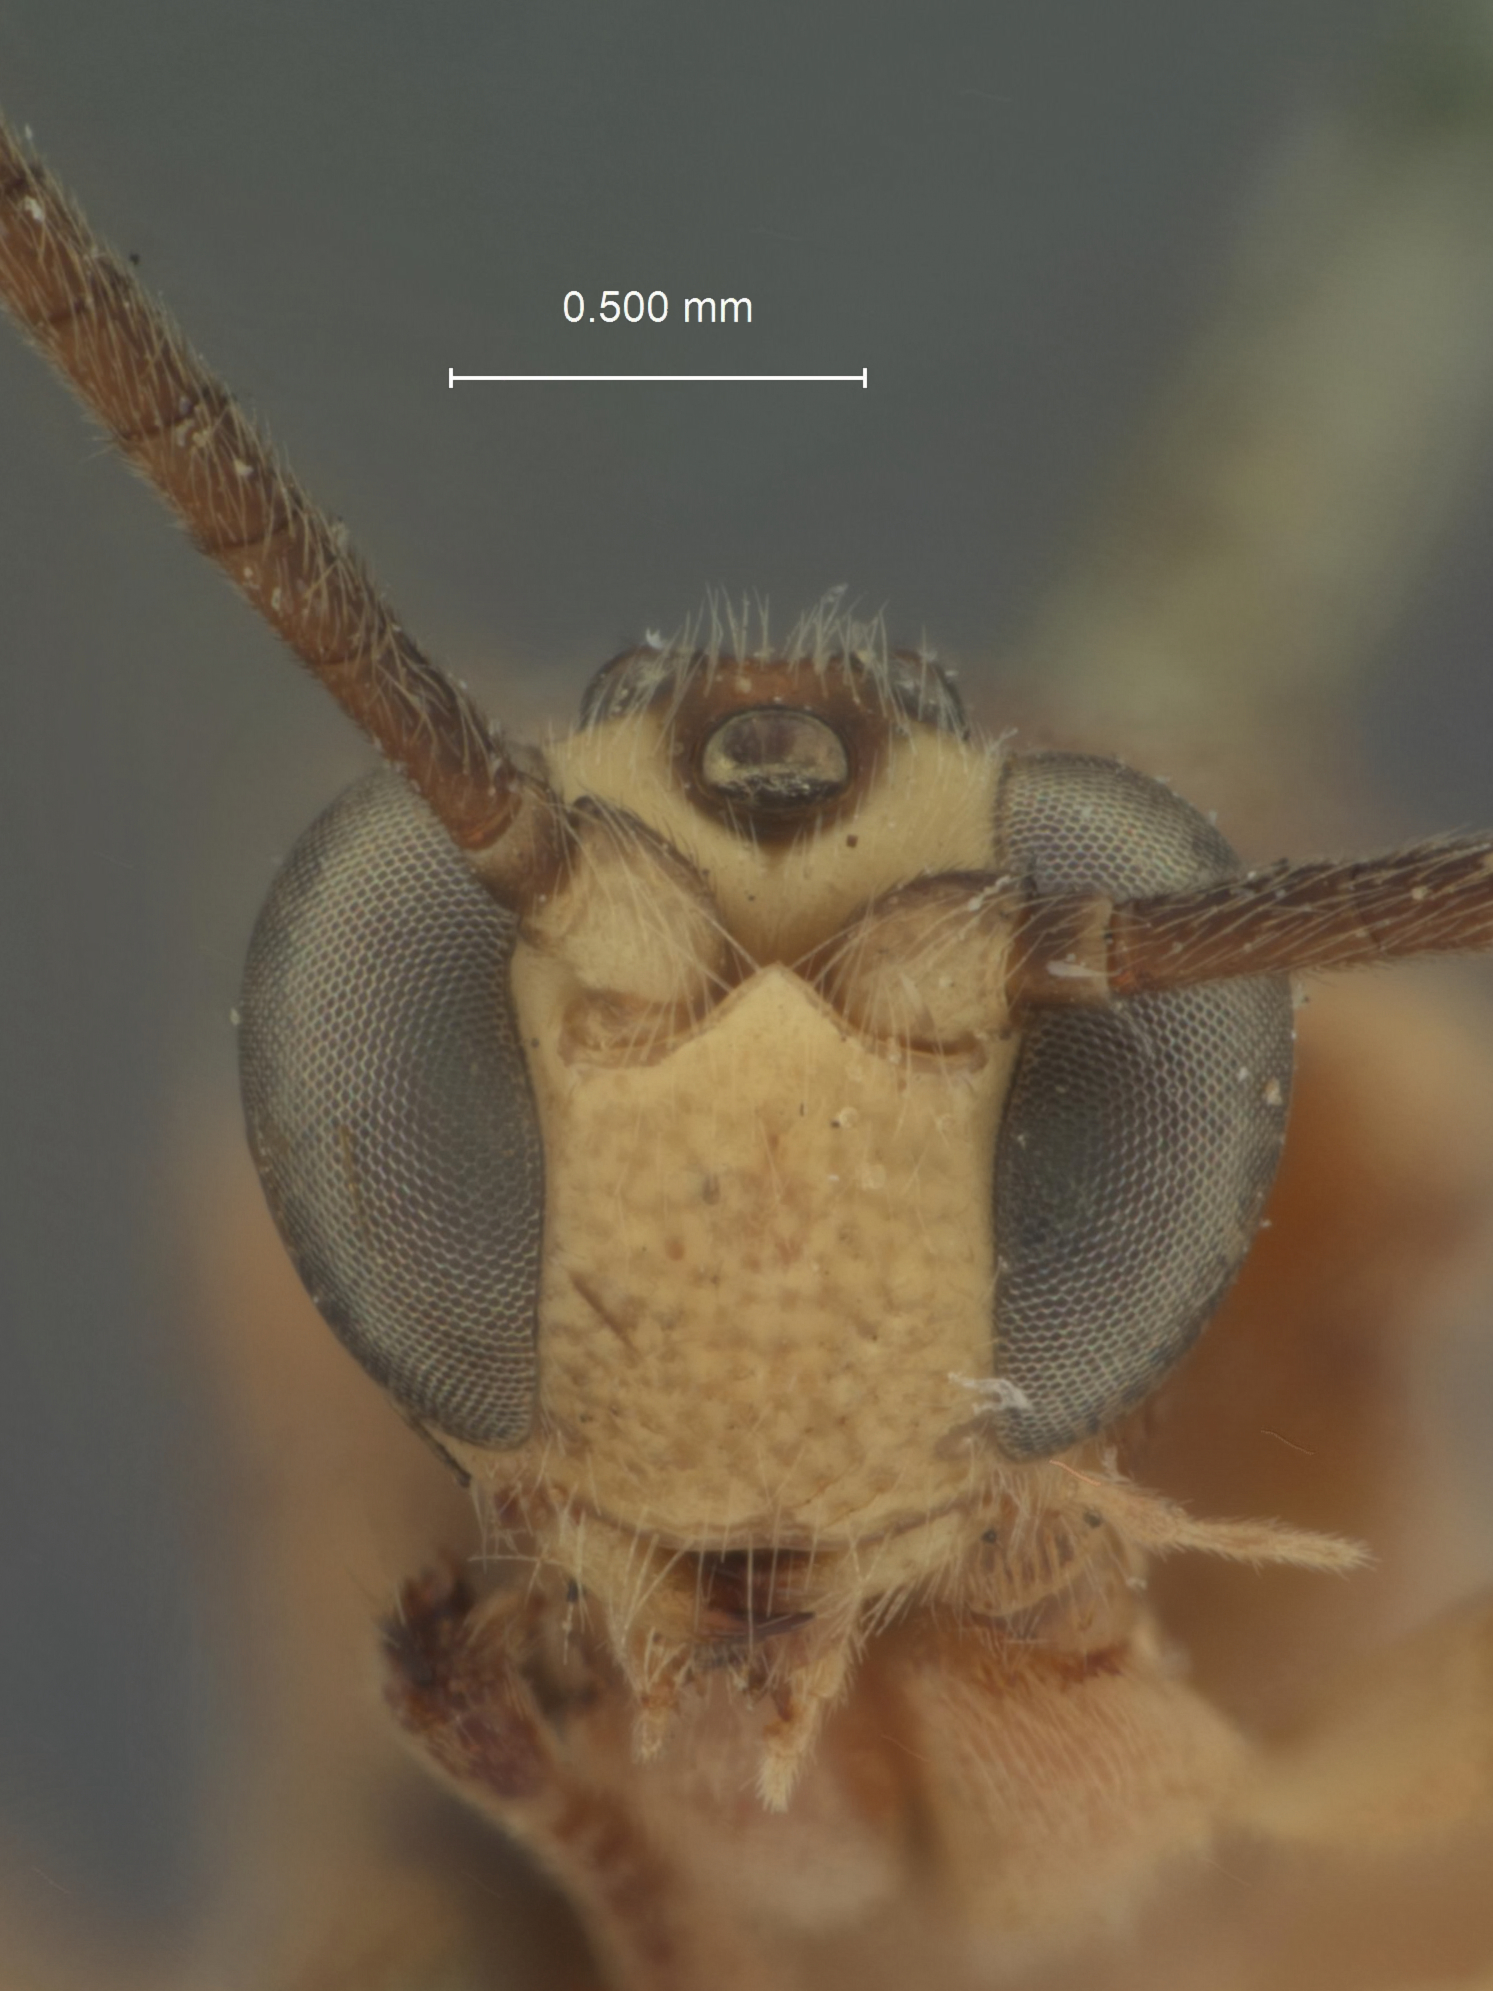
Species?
Amesolytus ferruginens
